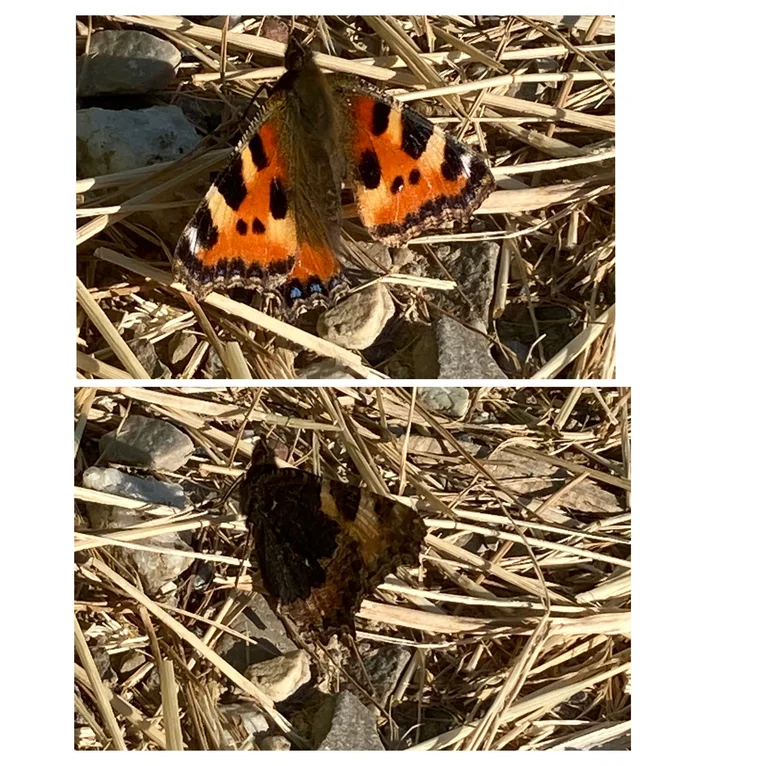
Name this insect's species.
Aglais urticae
